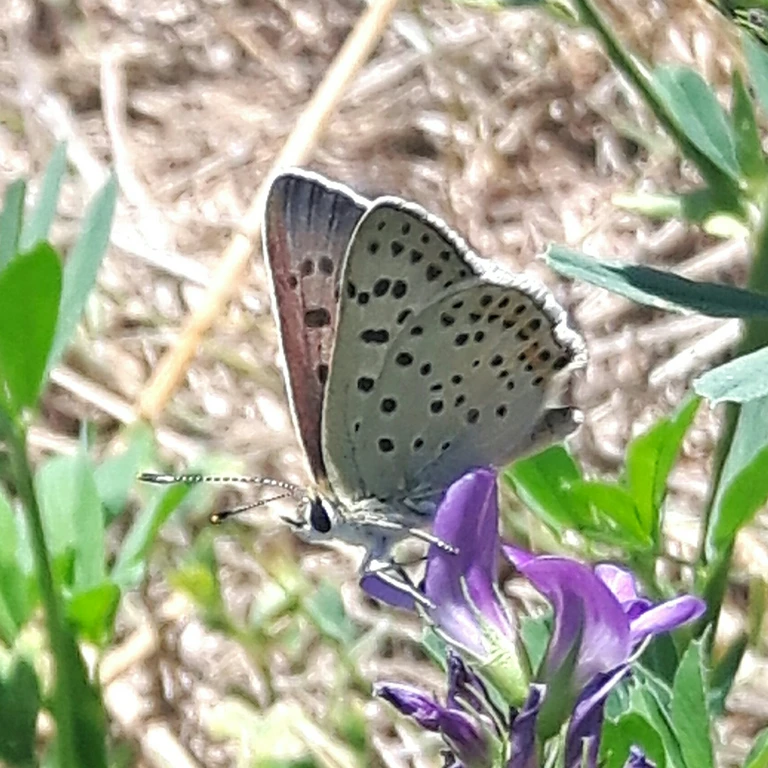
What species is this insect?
Lycaena tityrus (also Loweia tityrus)
